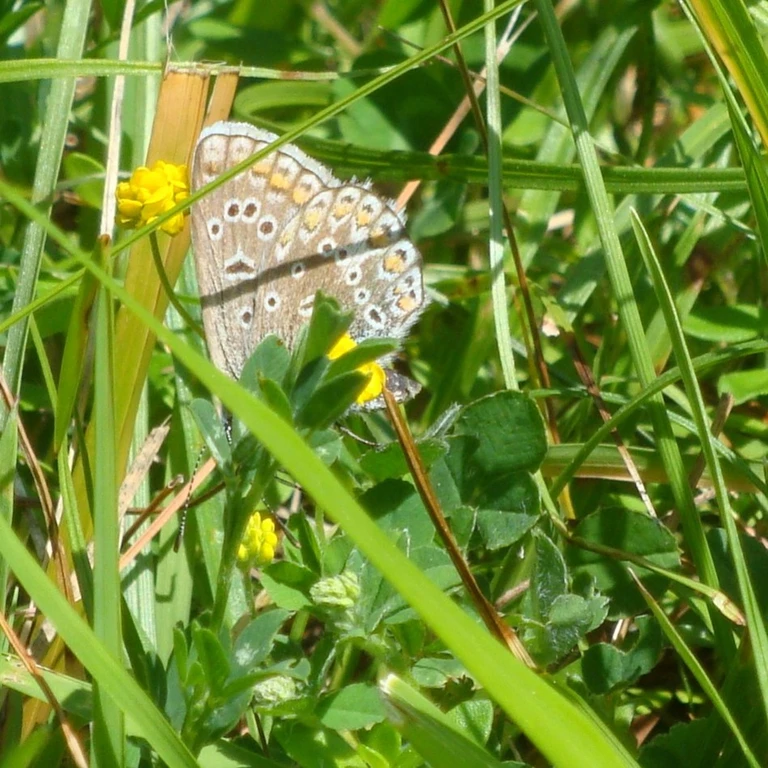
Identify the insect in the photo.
Polyommatus icarus
